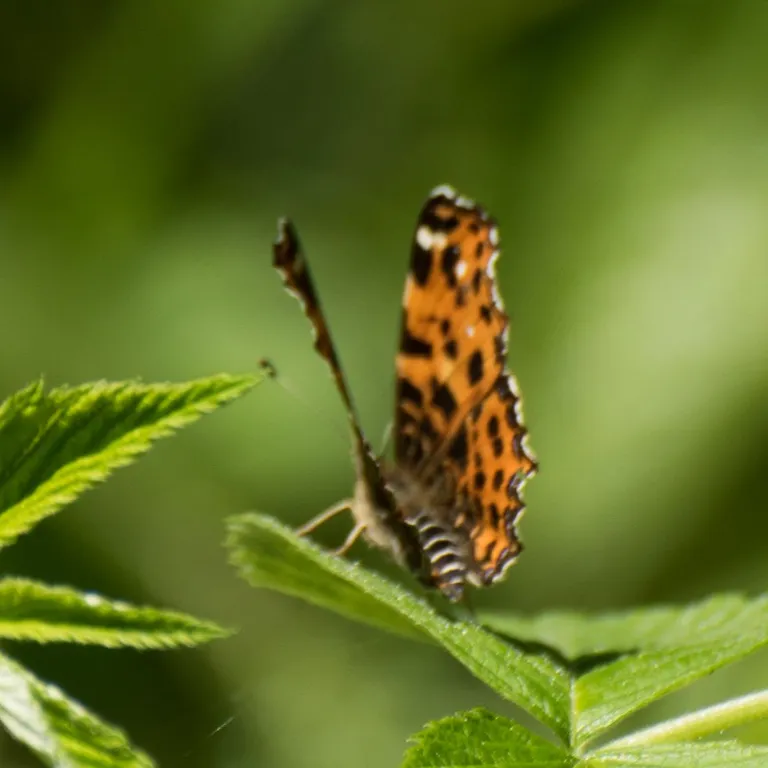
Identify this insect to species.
Araschnia levana
